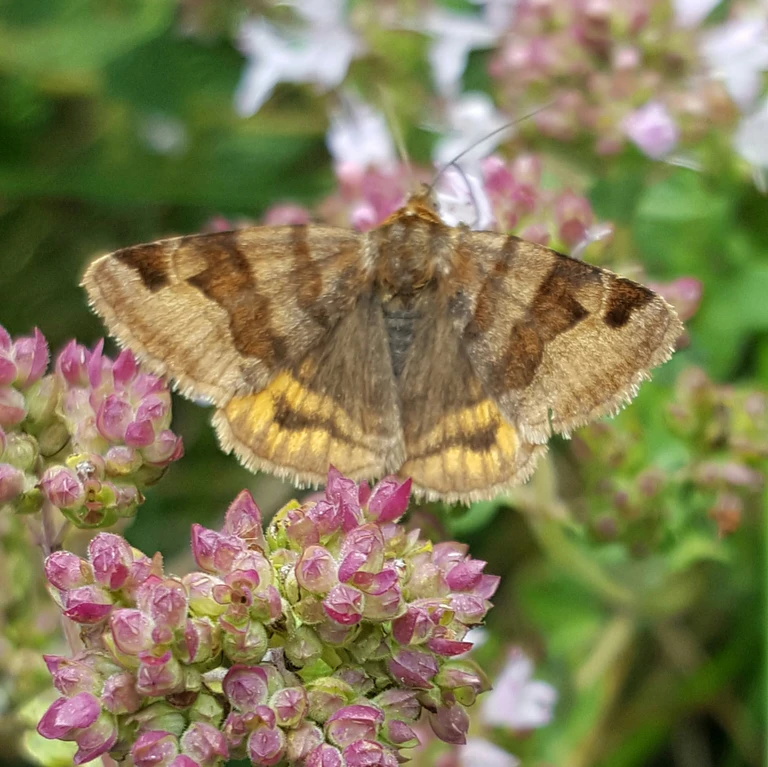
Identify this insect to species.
Euclidia glyphica
